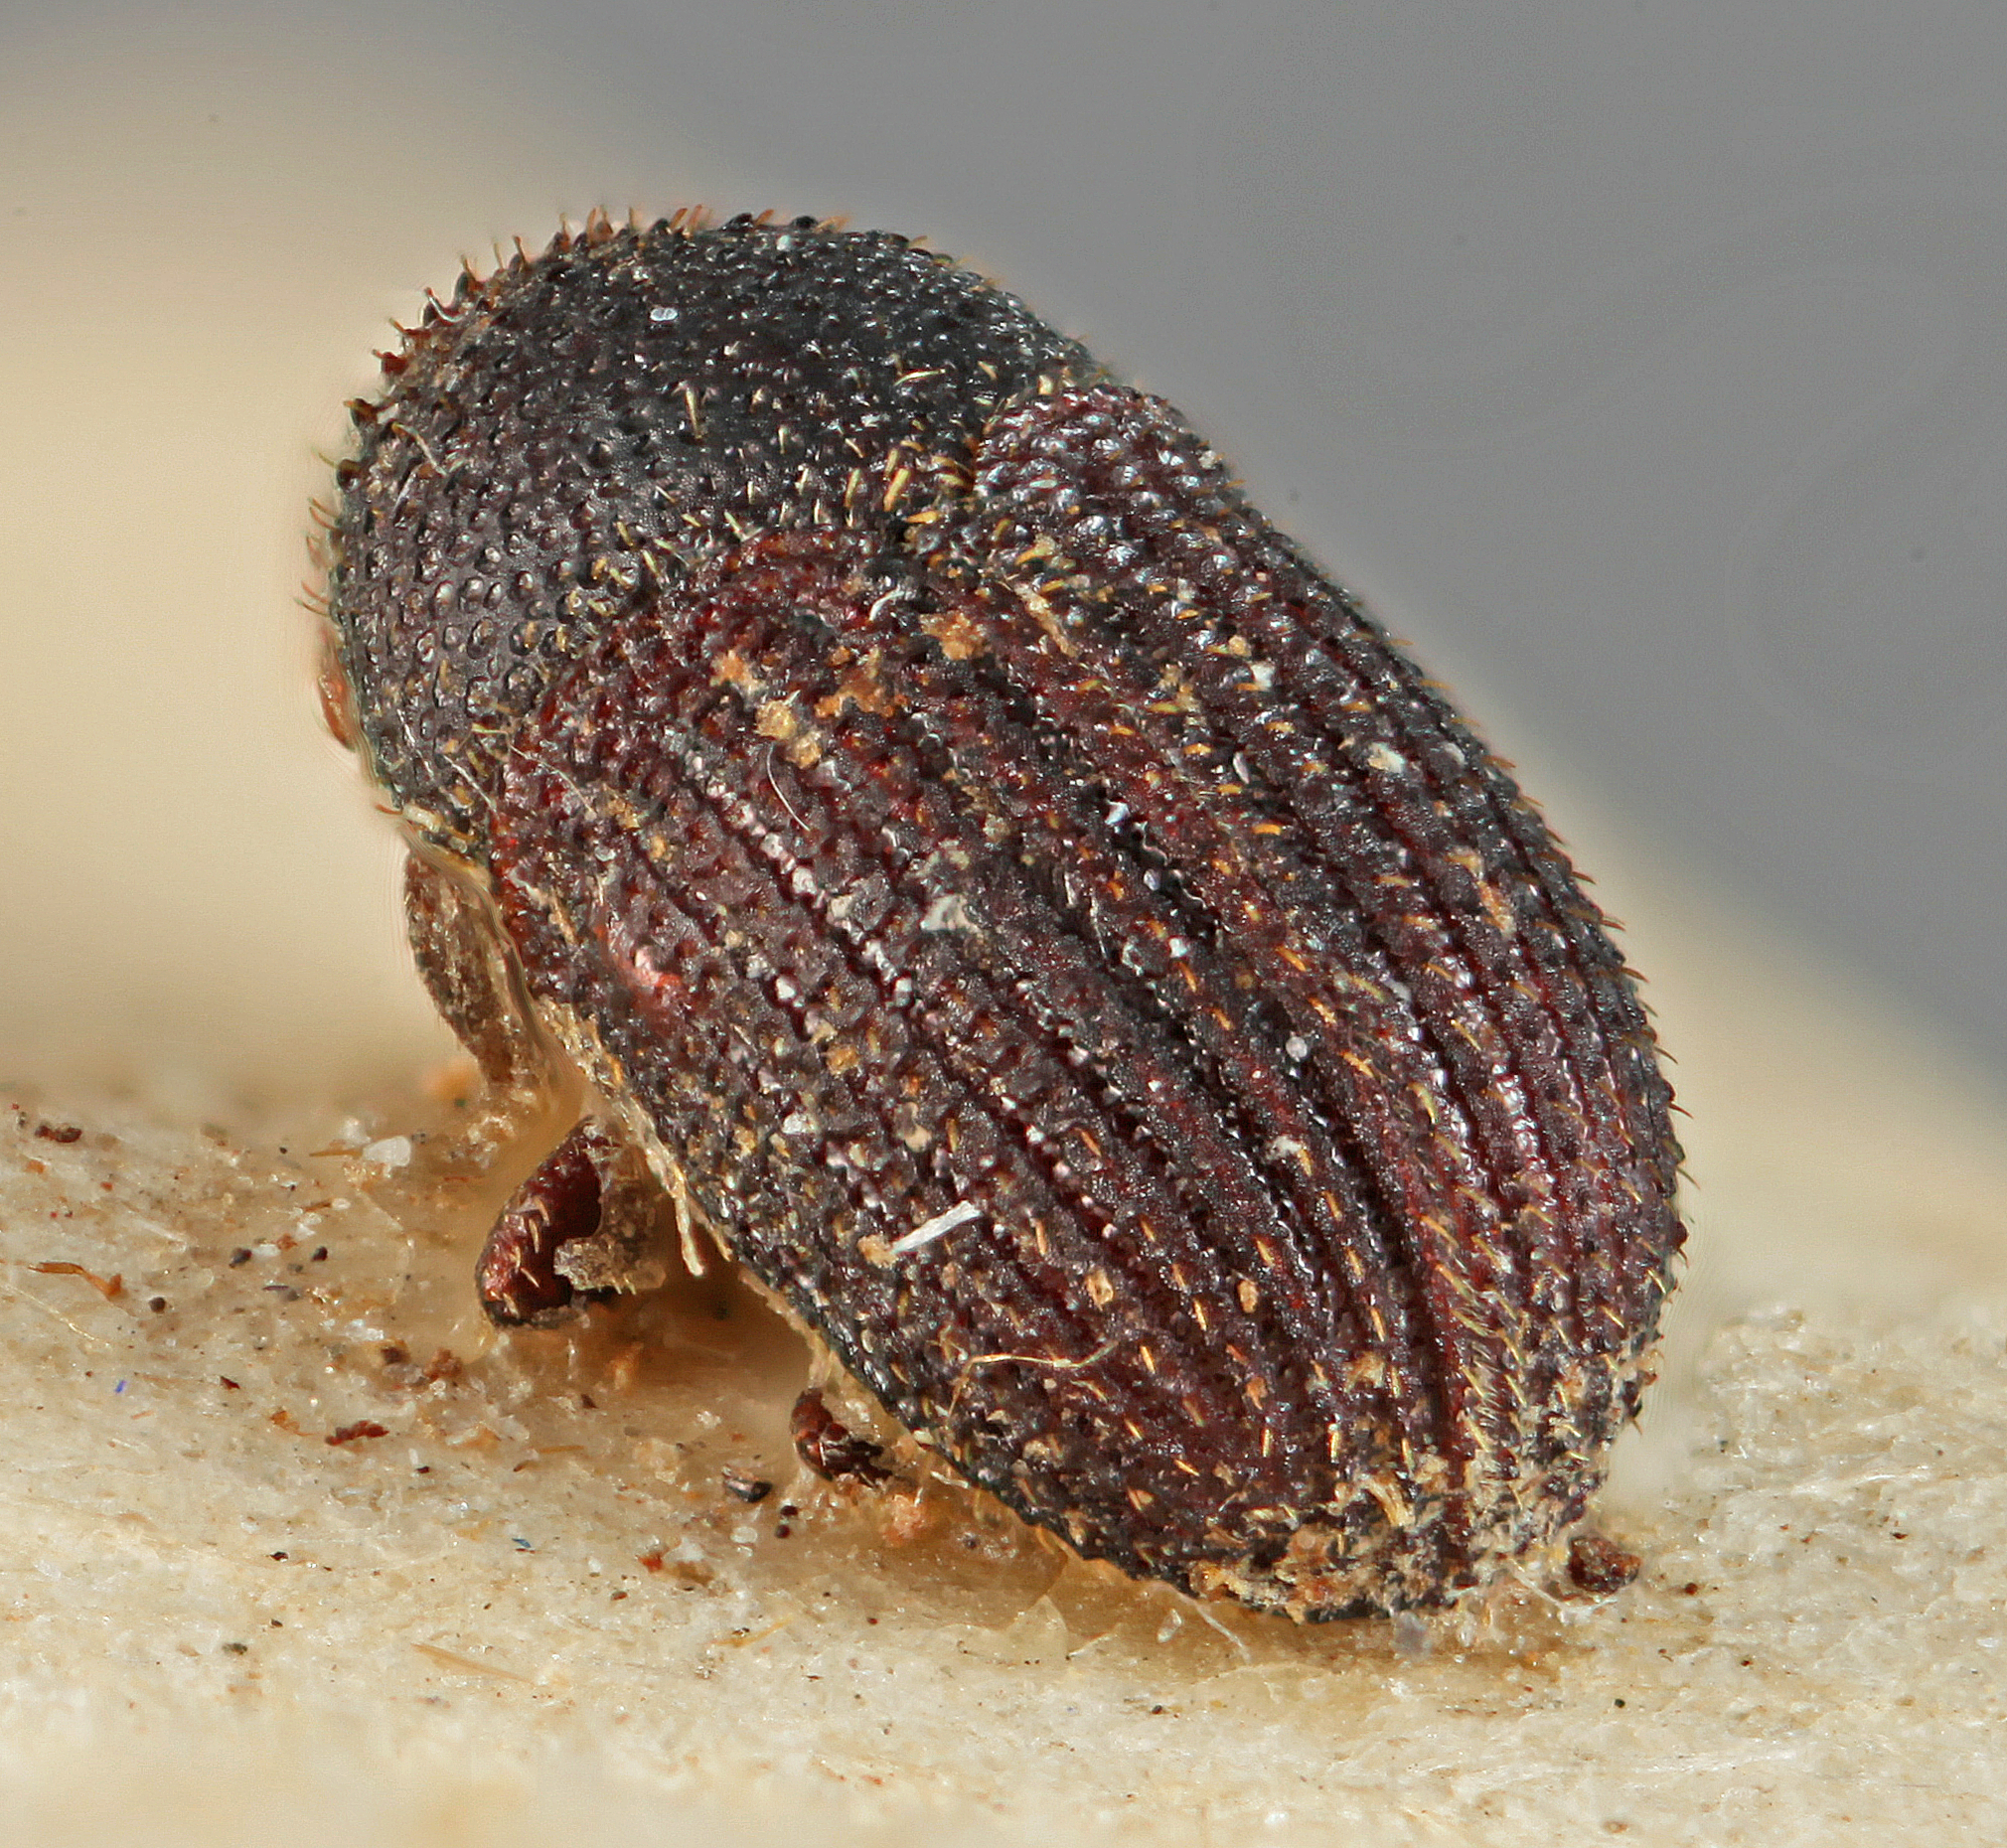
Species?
Phloeotribus opacicollis
